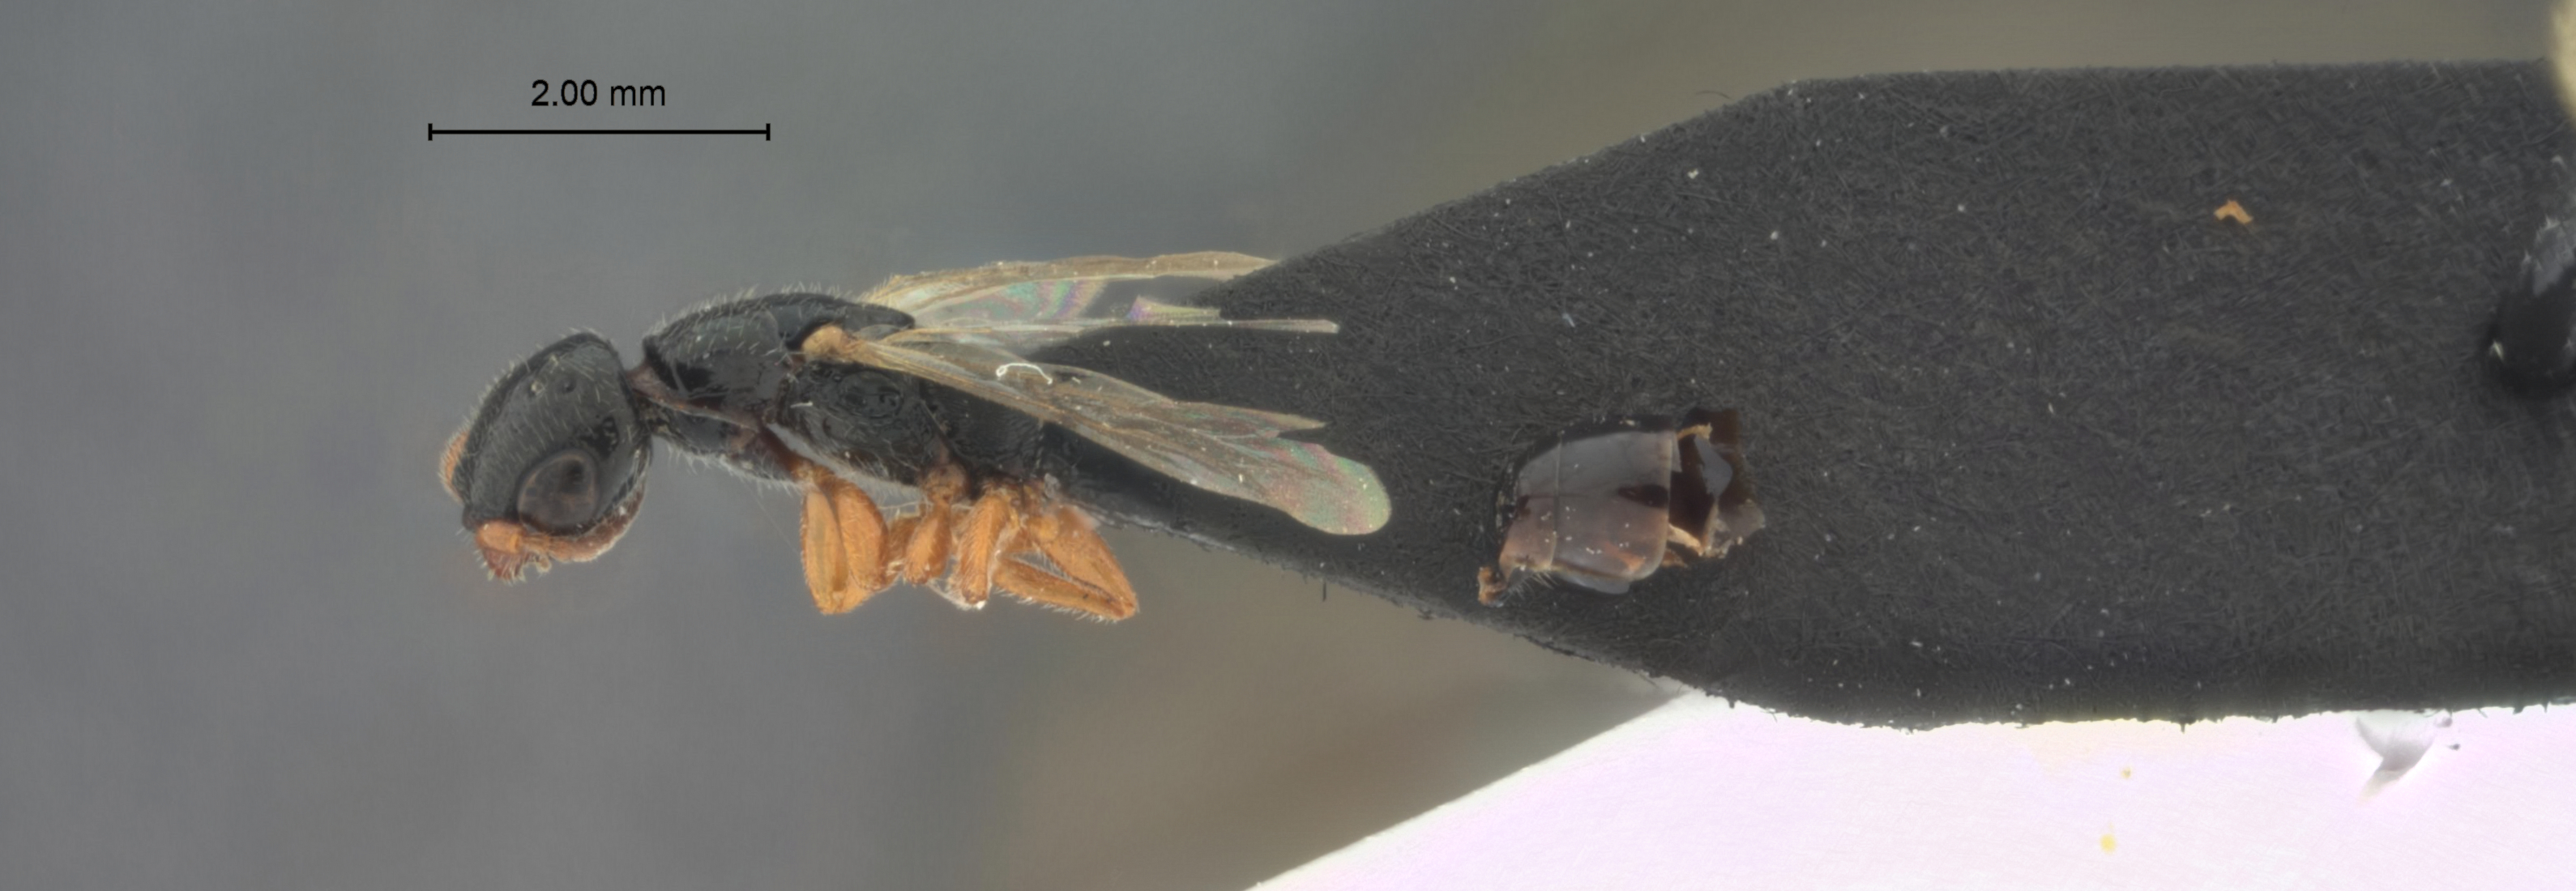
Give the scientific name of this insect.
Anisepyris arizonicus
